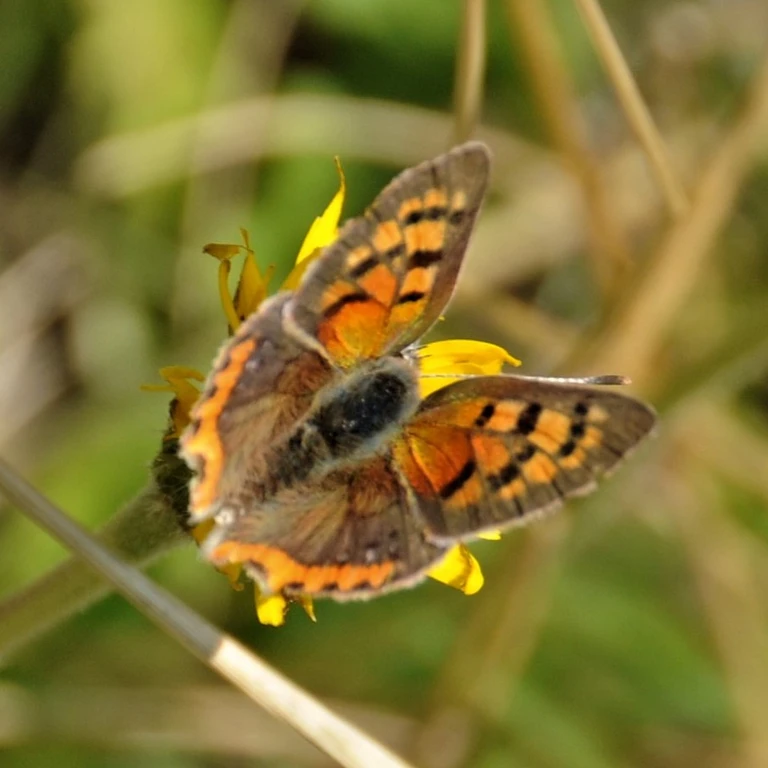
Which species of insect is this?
Lycaena phlaeas
